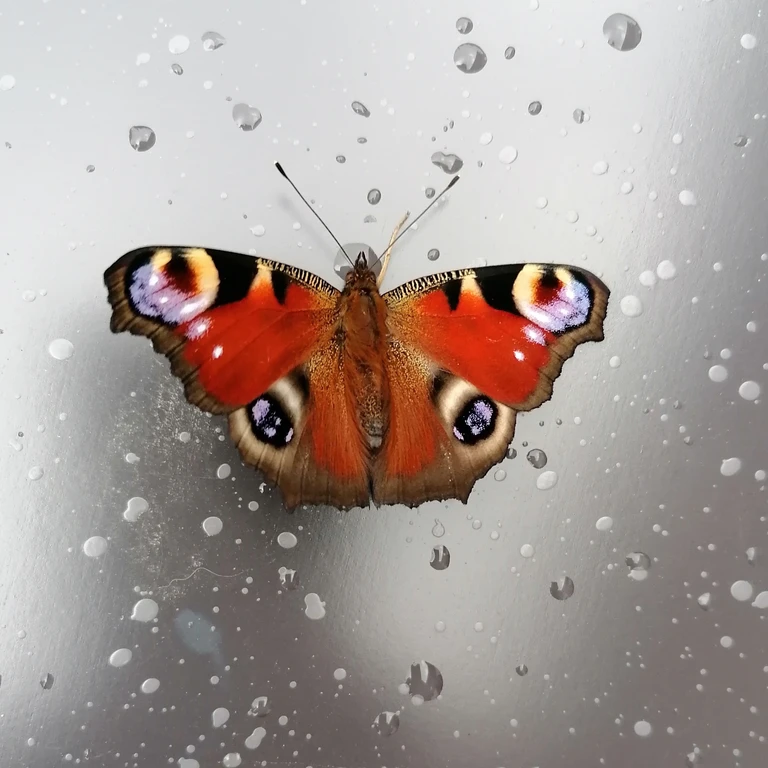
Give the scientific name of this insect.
Aglais io
